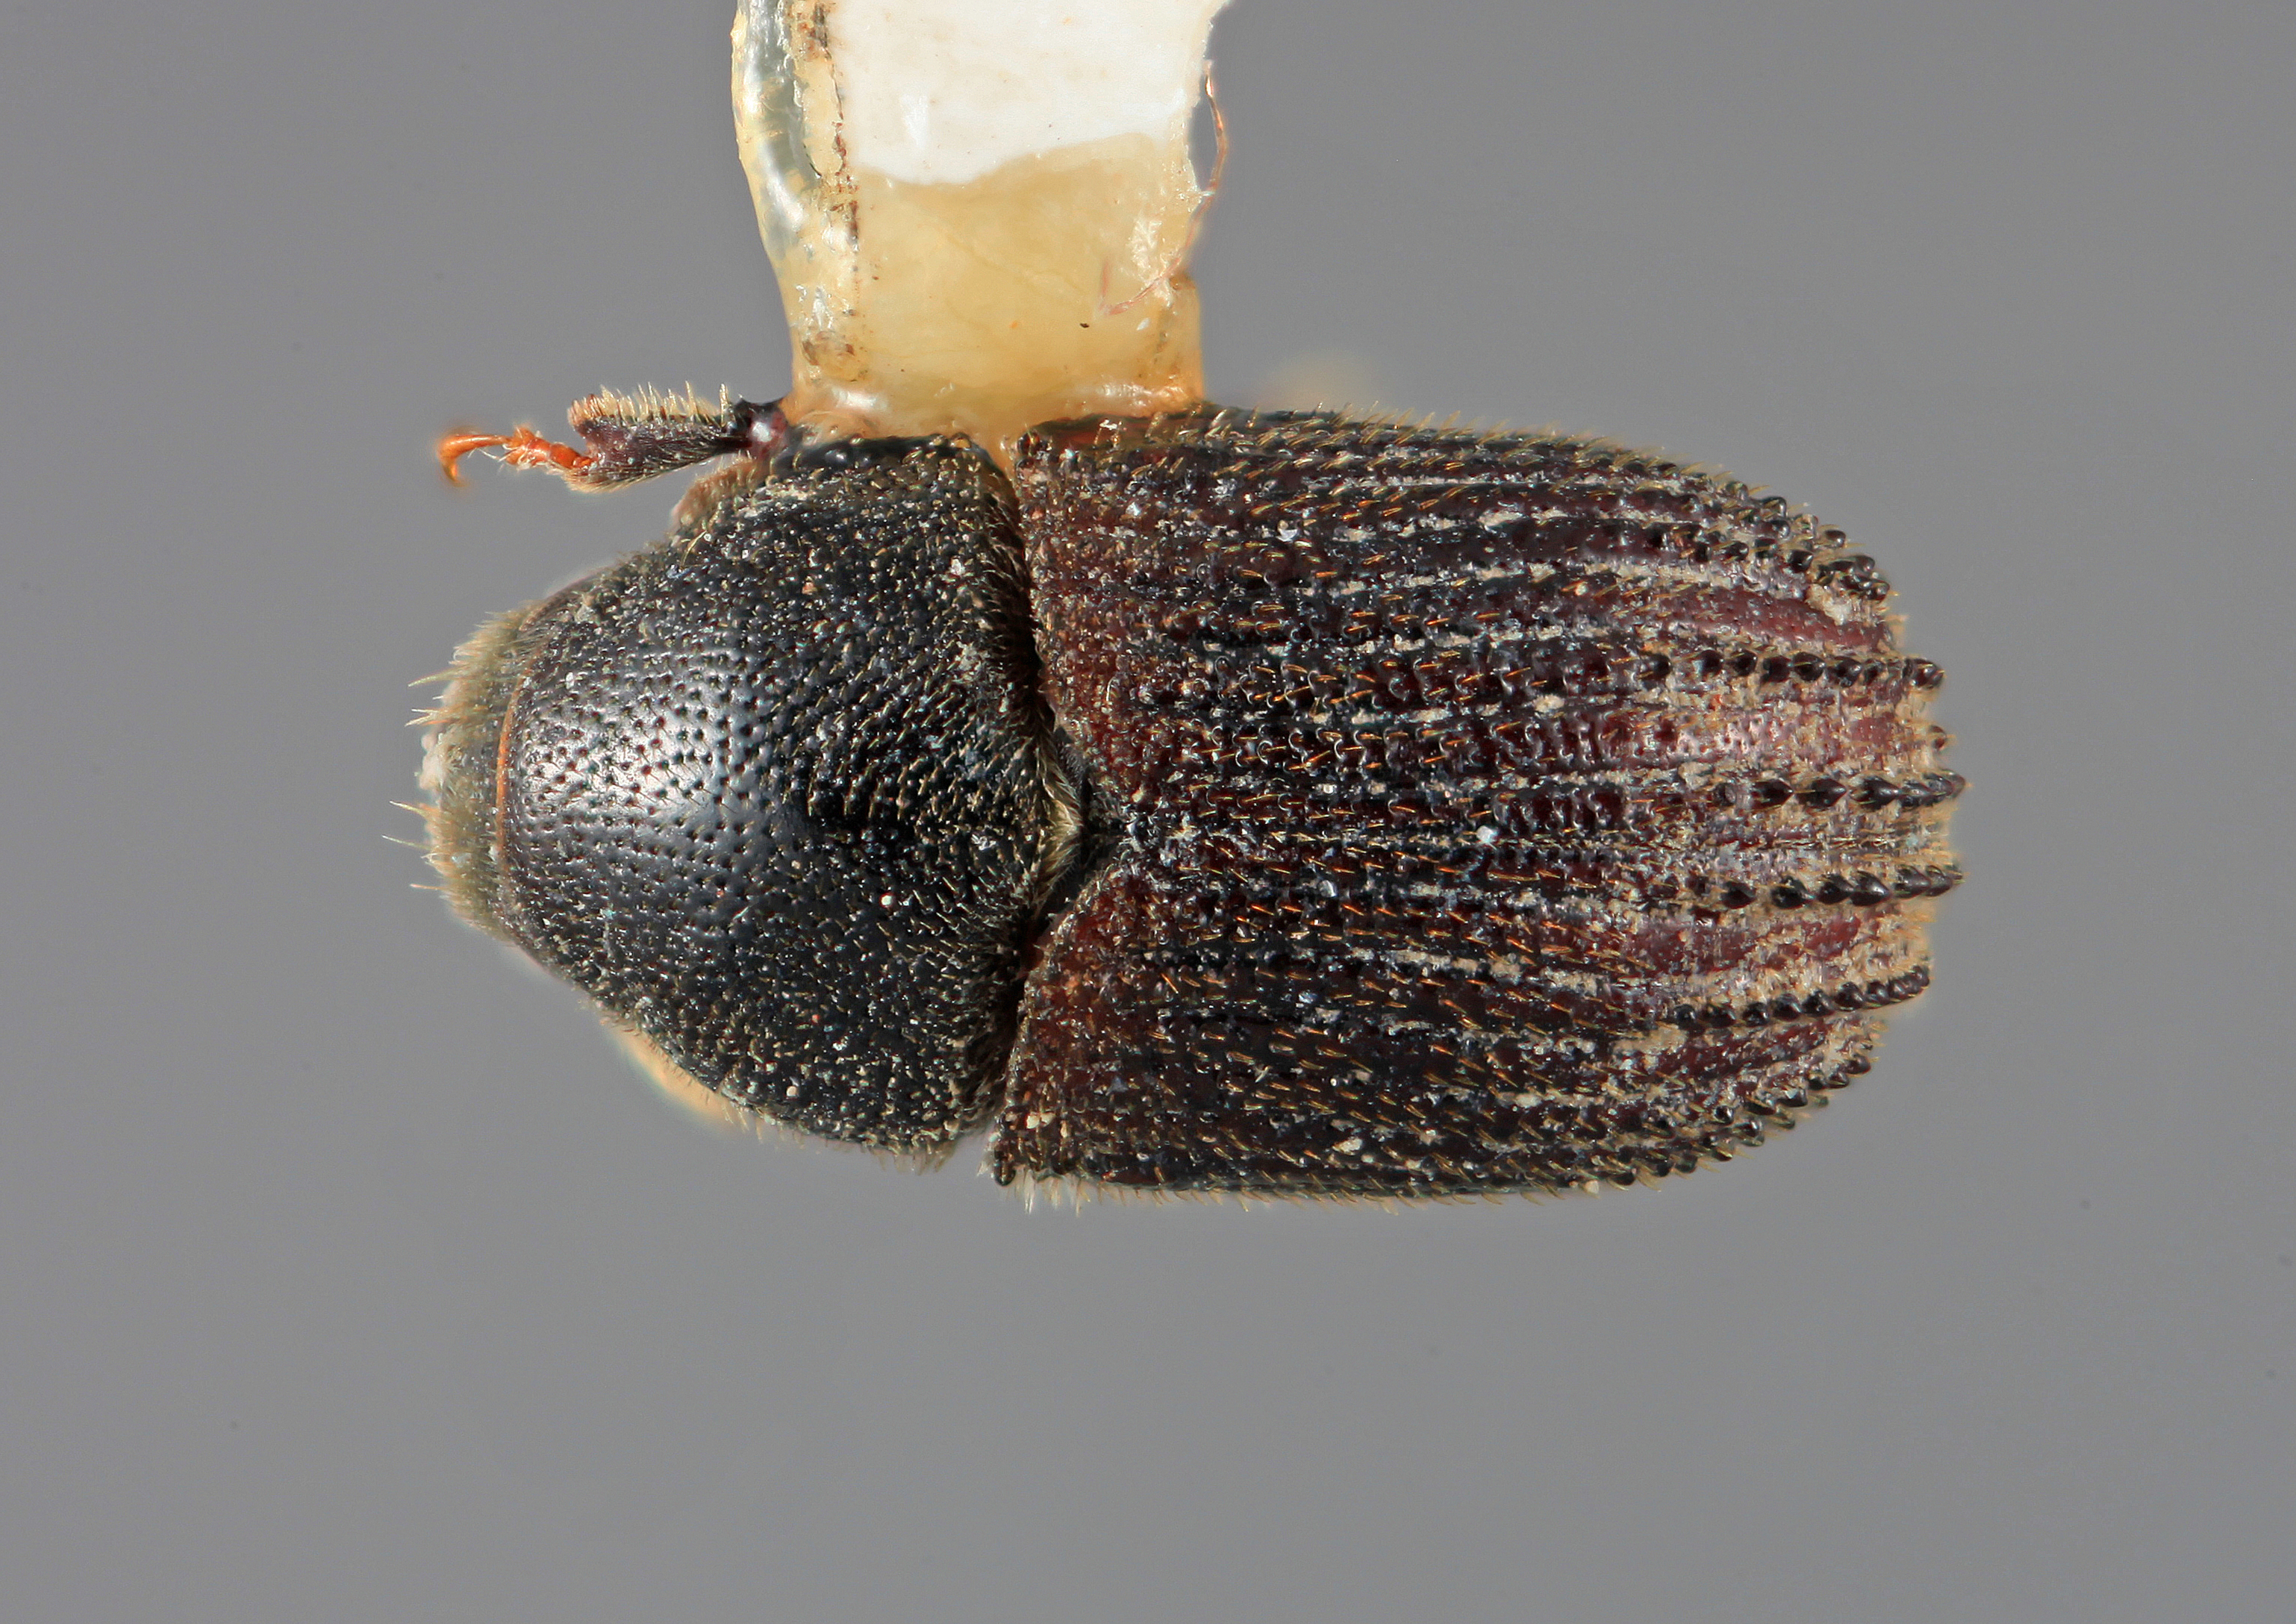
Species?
Phloeosinus palearis
